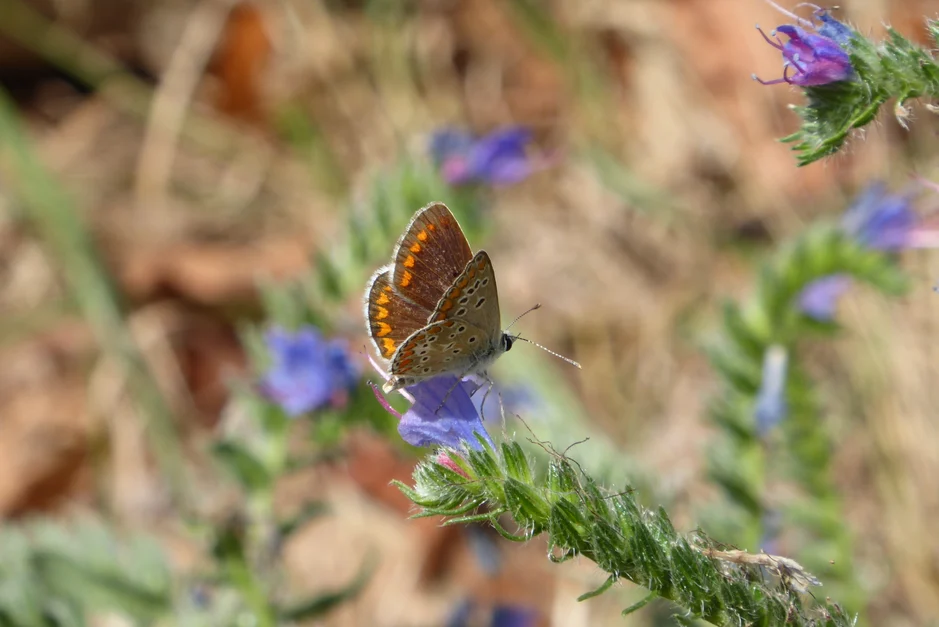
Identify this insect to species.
Aricia agestis/artaxerxes
